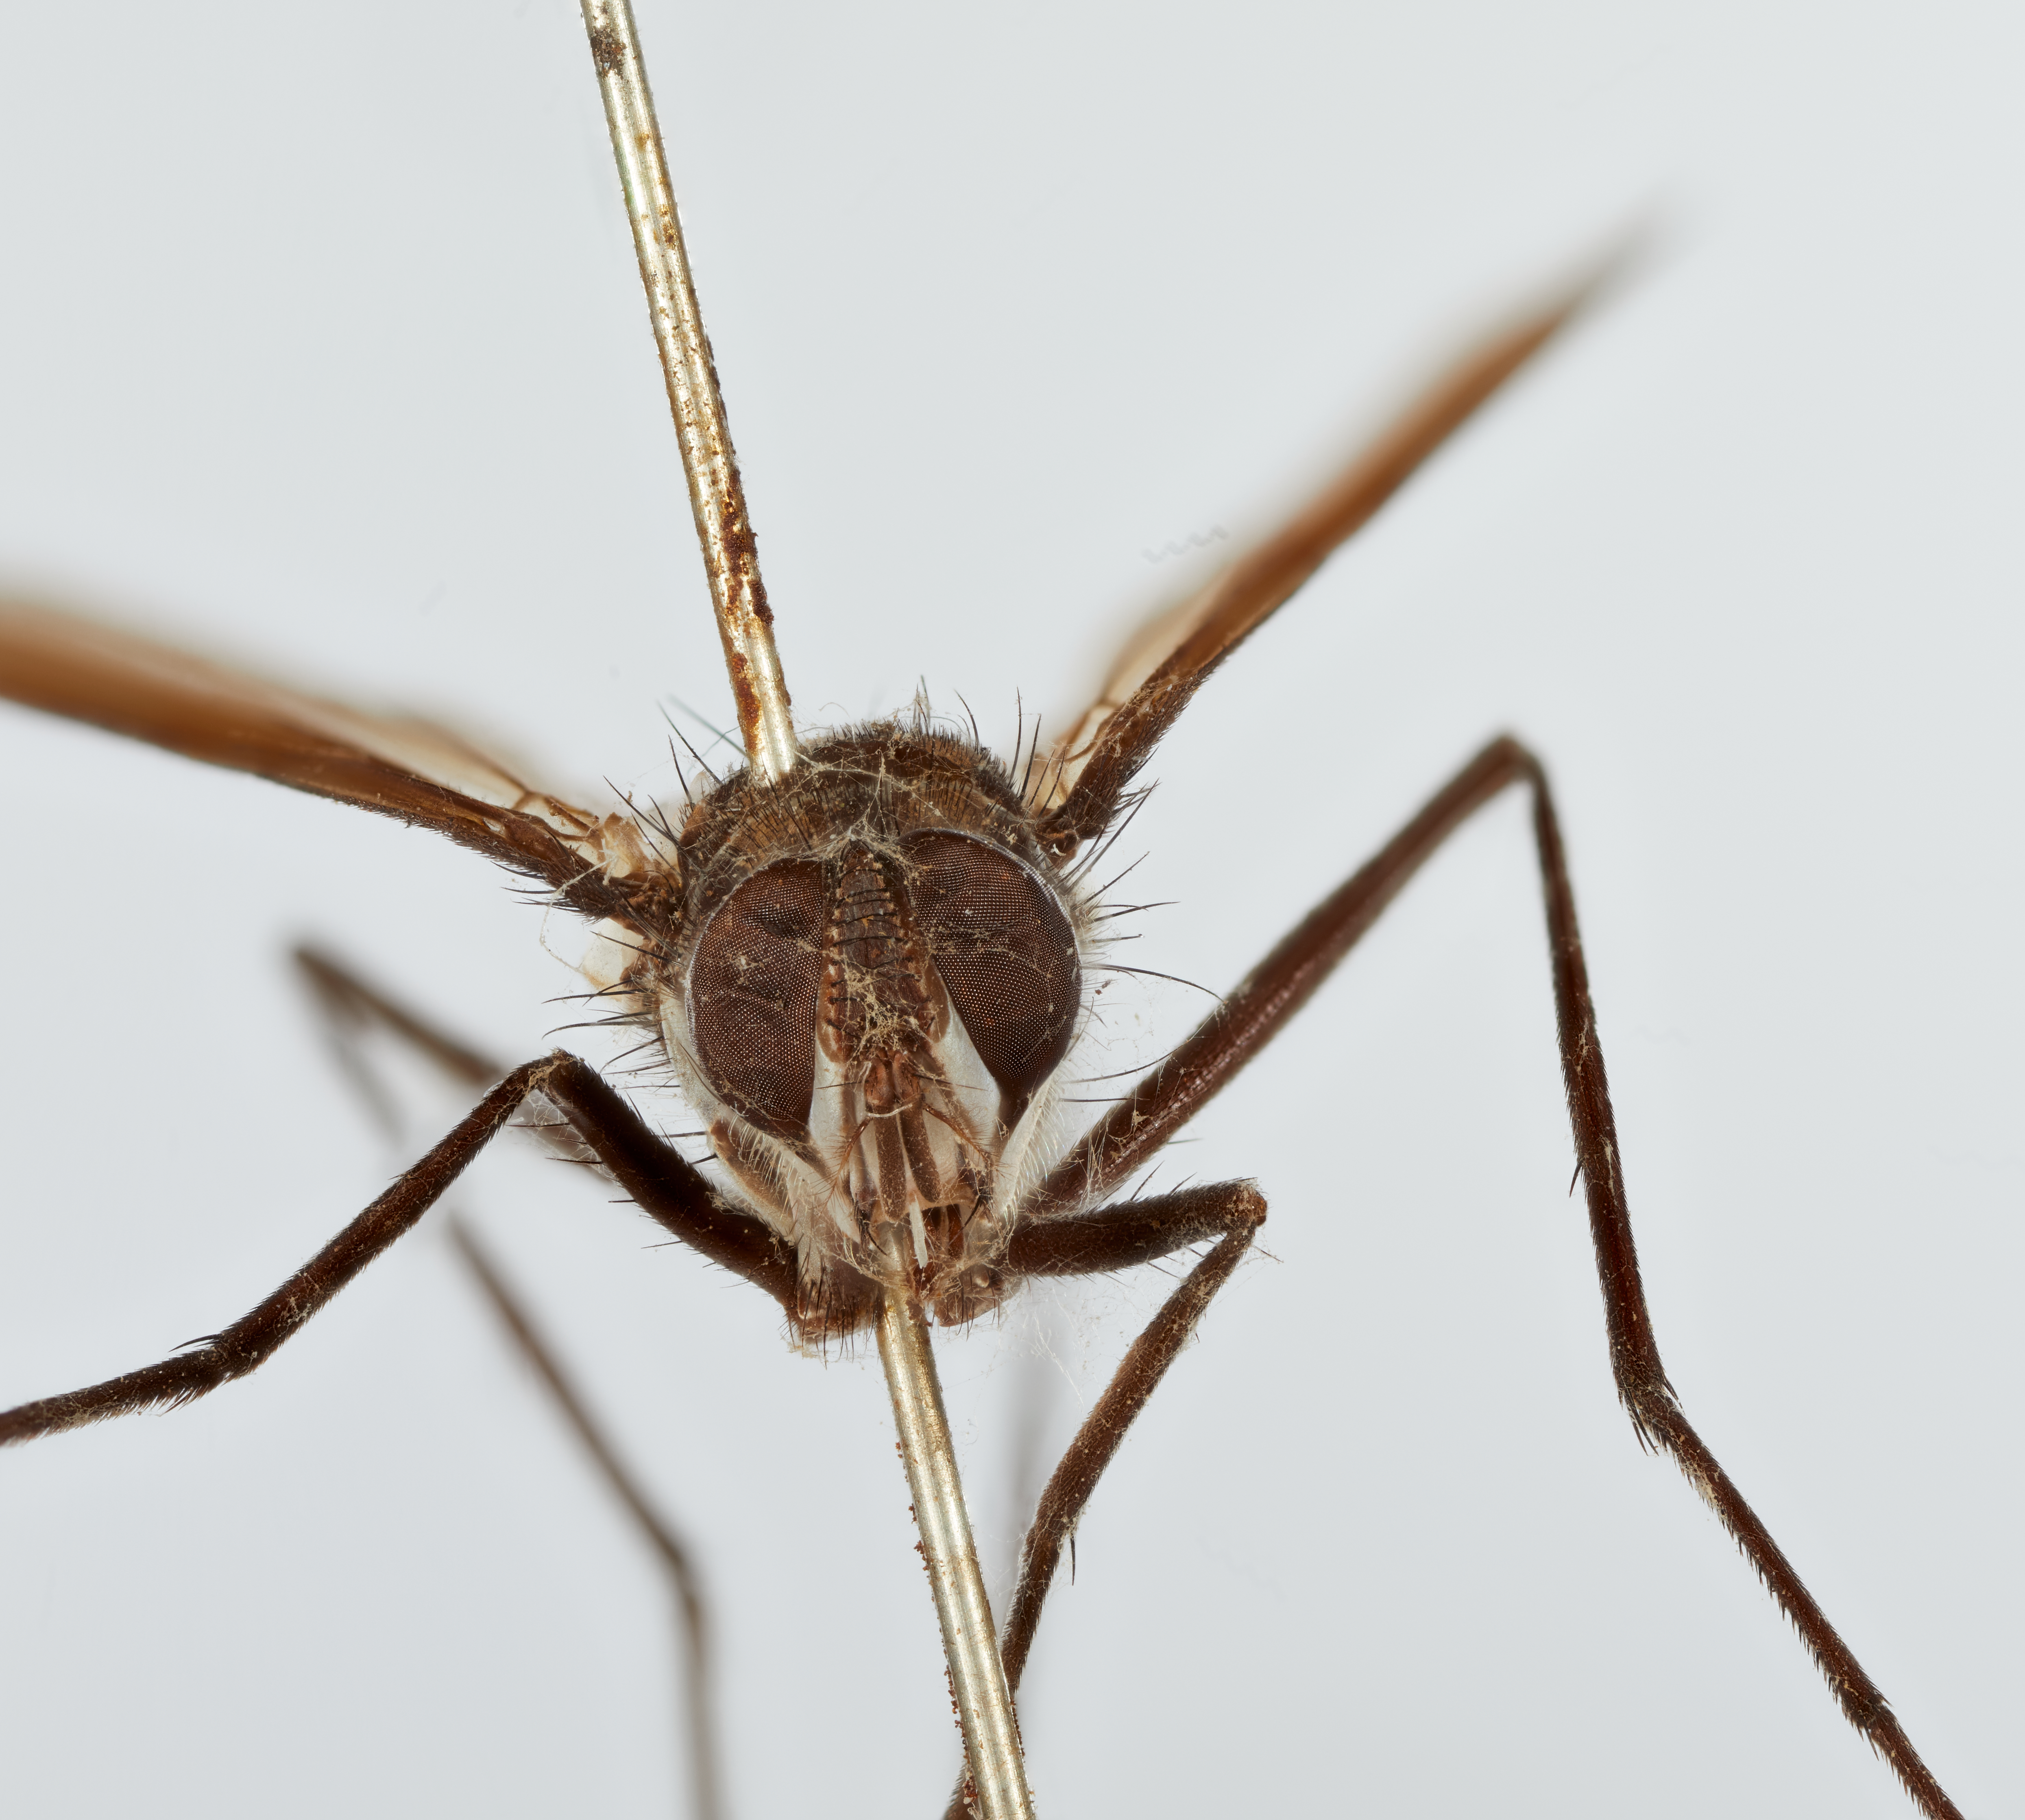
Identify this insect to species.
Doleschalla makilingensis
